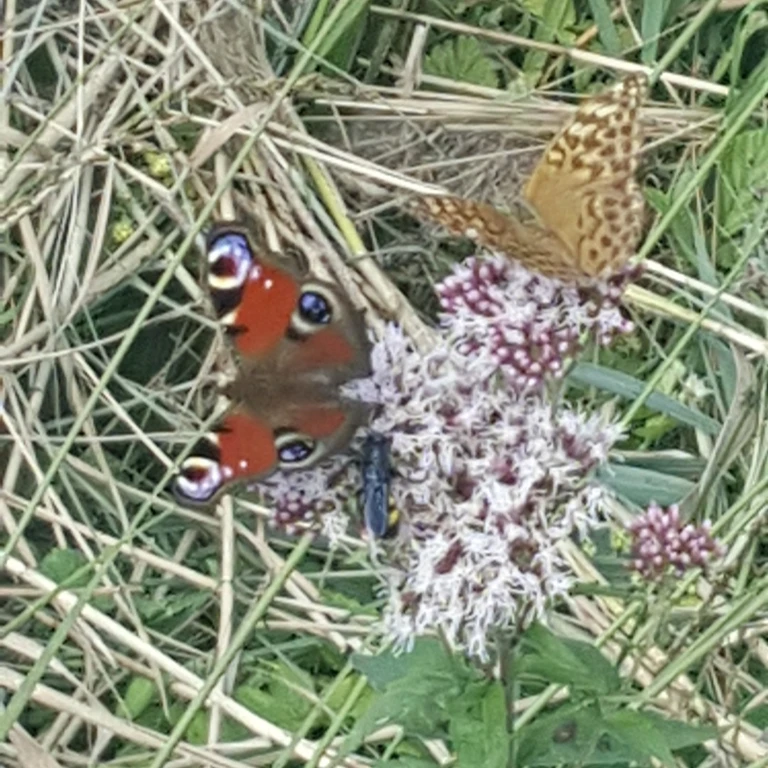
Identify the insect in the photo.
Aglais io
